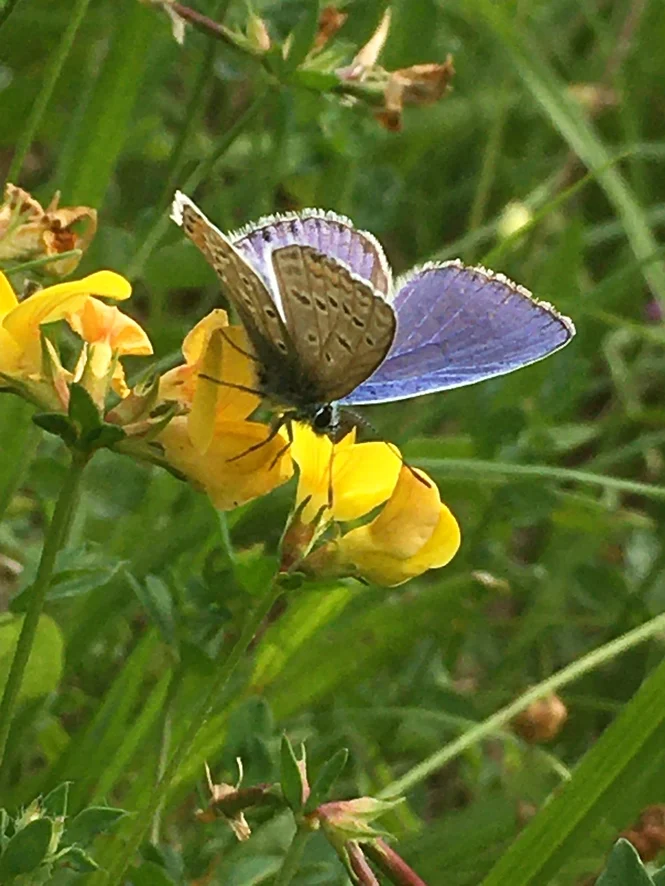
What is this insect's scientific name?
Polyommatus icarus
